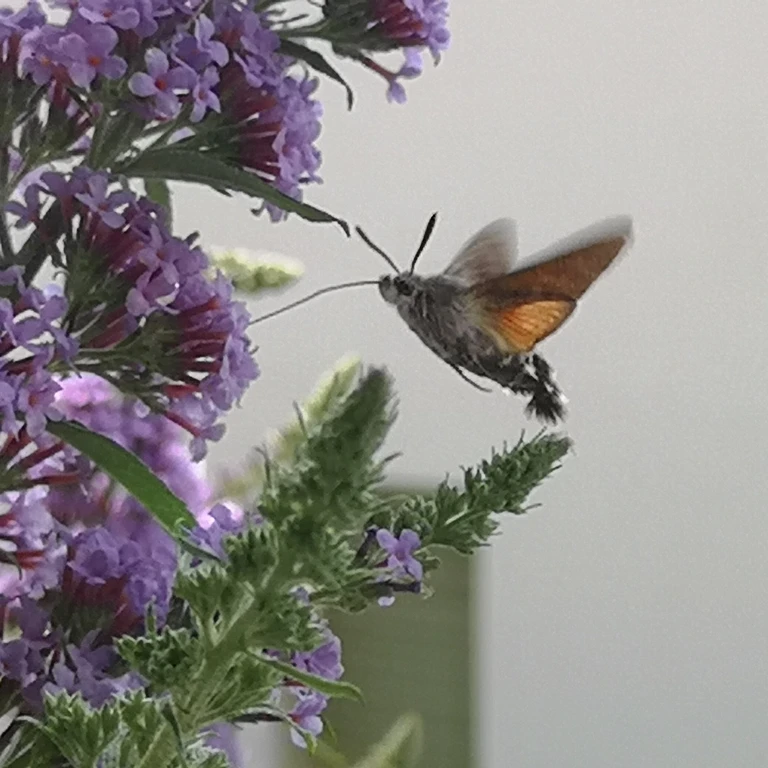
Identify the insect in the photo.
Macroglossum stellatarum
